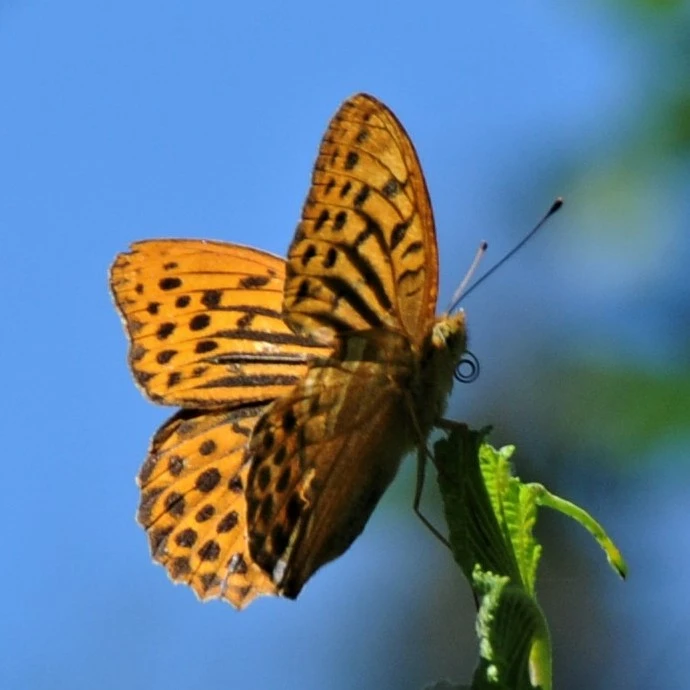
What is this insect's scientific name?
Argynnis paphia
